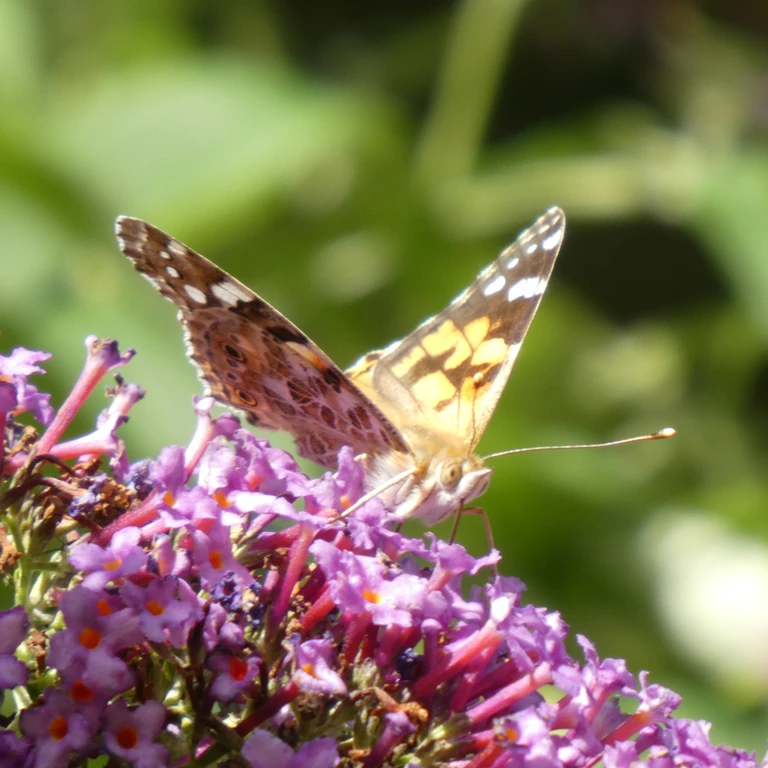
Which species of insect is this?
Vanessa cardui
